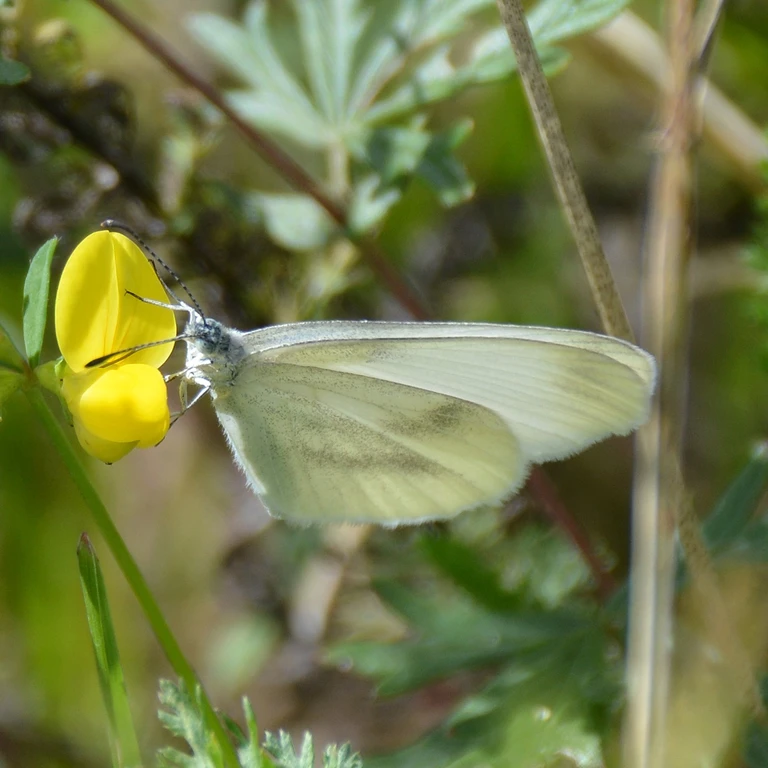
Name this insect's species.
Leptidea sinapis/juvernica
